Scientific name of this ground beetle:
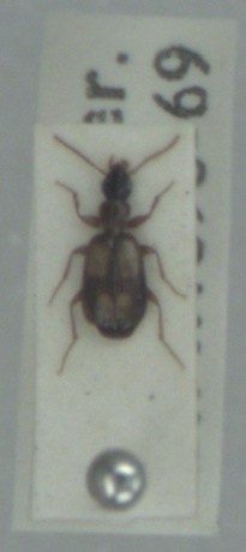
Calodromius spilotus
